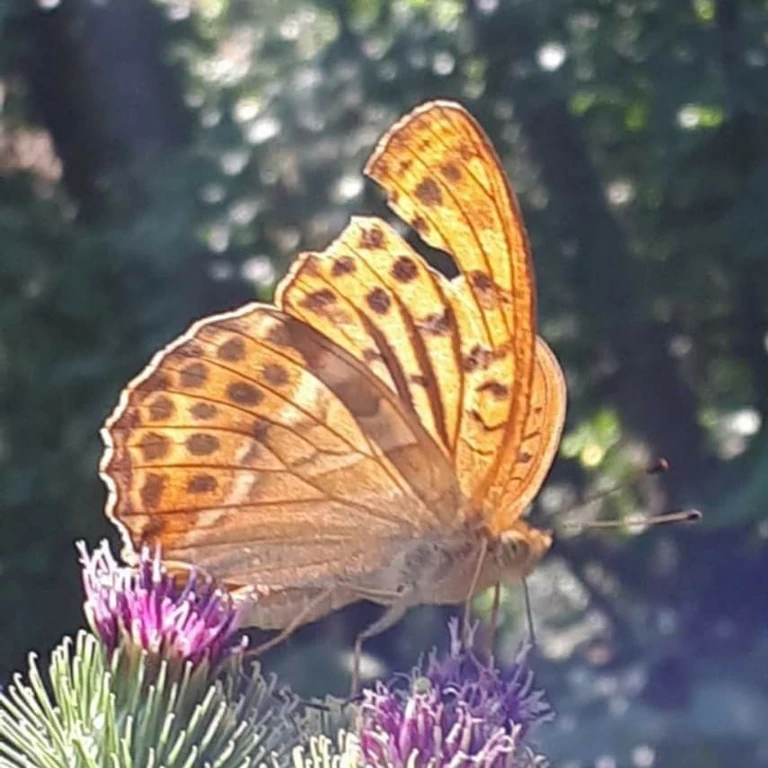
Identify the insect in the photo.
Argynnis paphia
